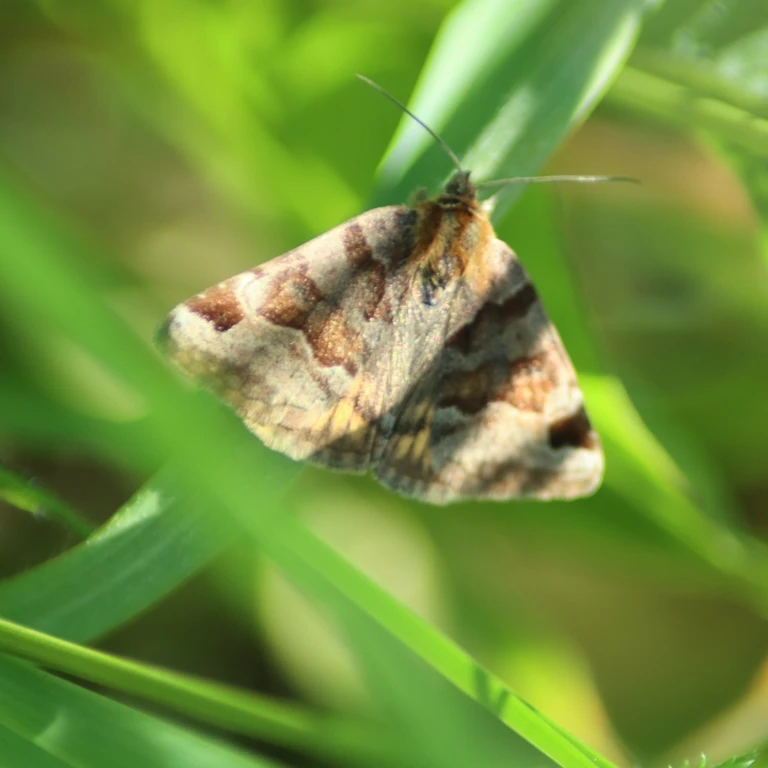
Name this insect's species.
Euclidia glyphica
